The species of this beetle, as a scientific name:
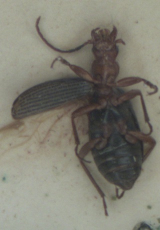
Brachinus crepitans
